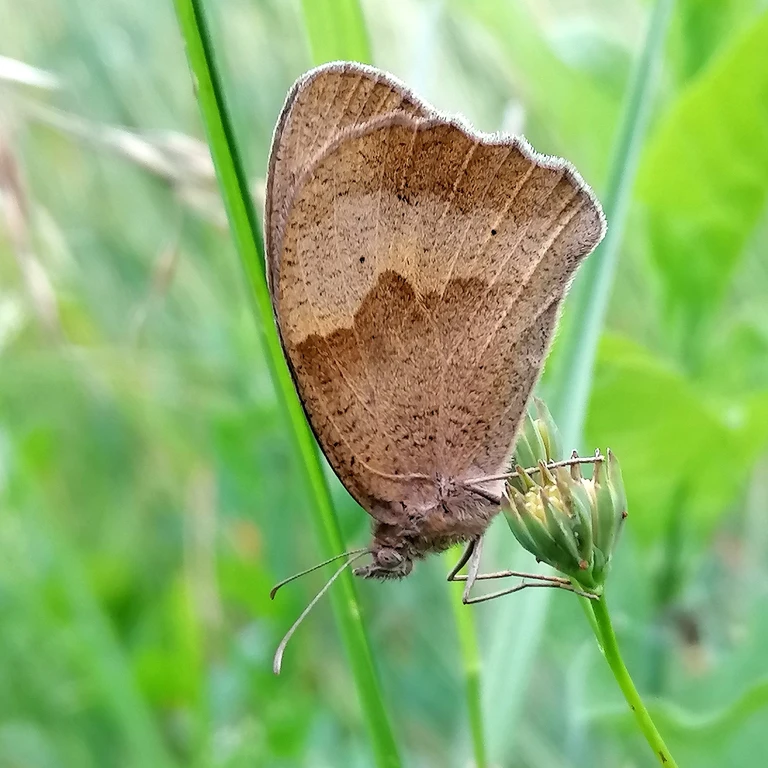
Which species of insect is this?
Maniola jurtina
